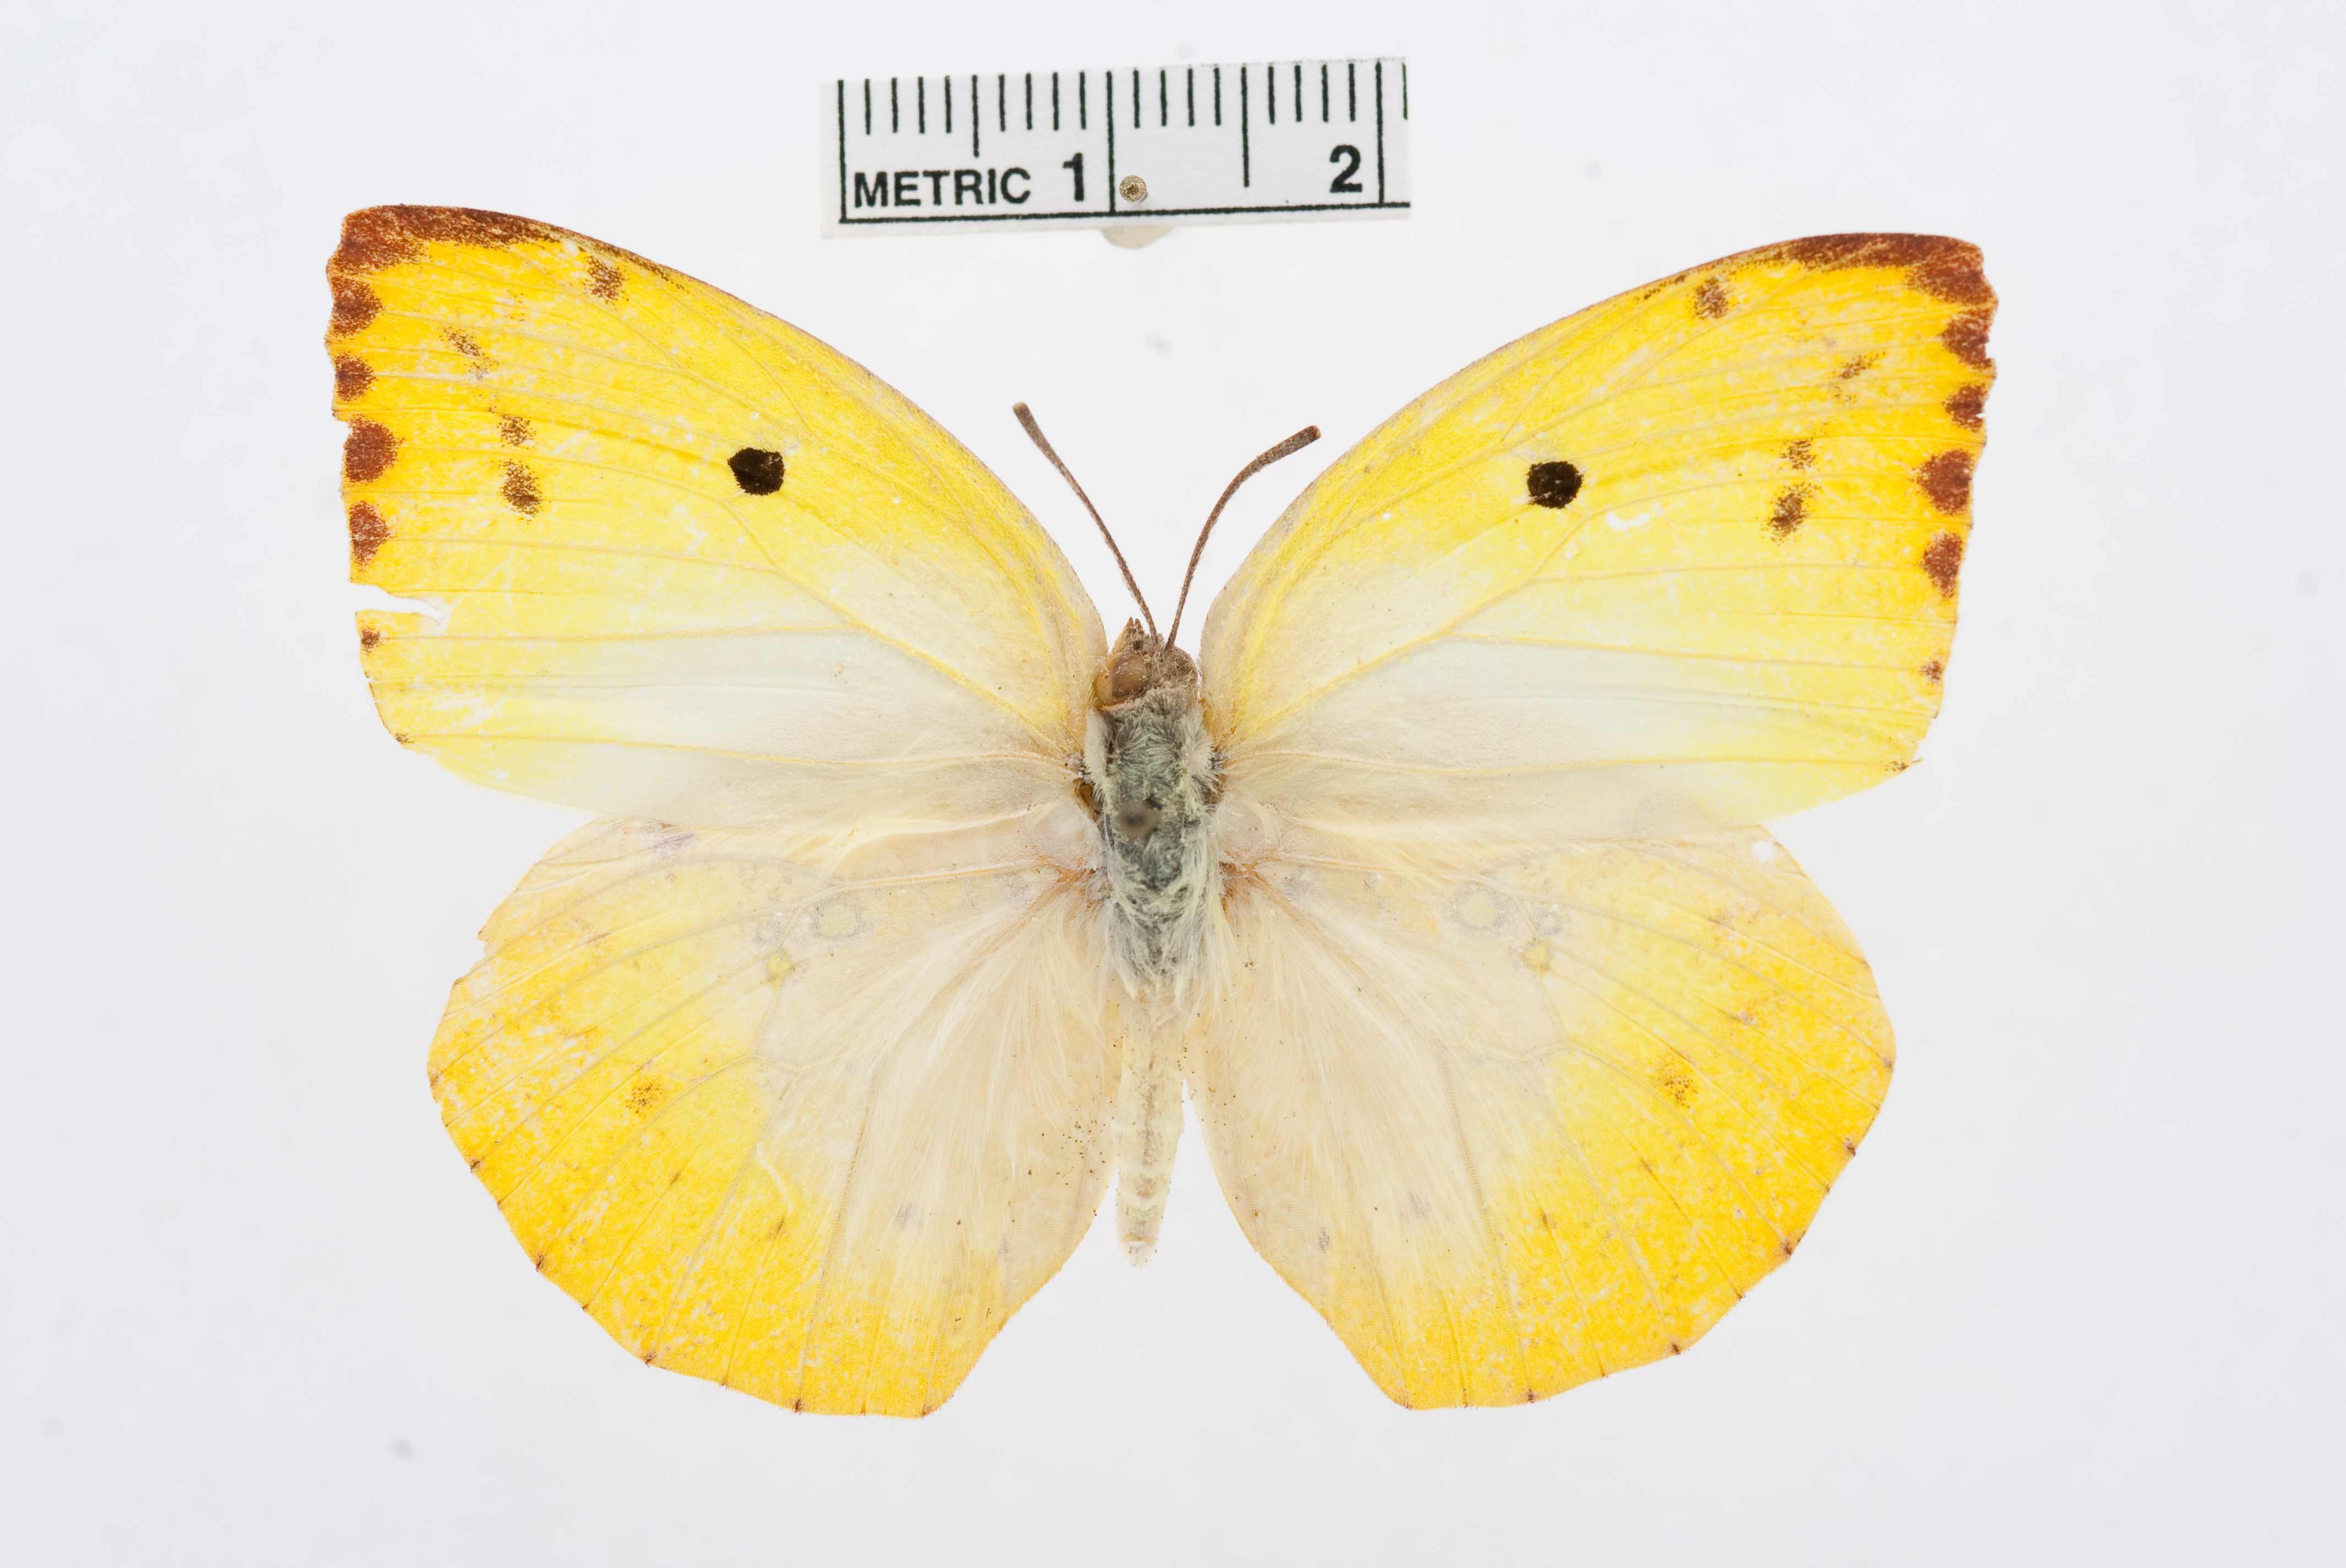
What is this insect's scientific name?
Catopsilia thauruma
